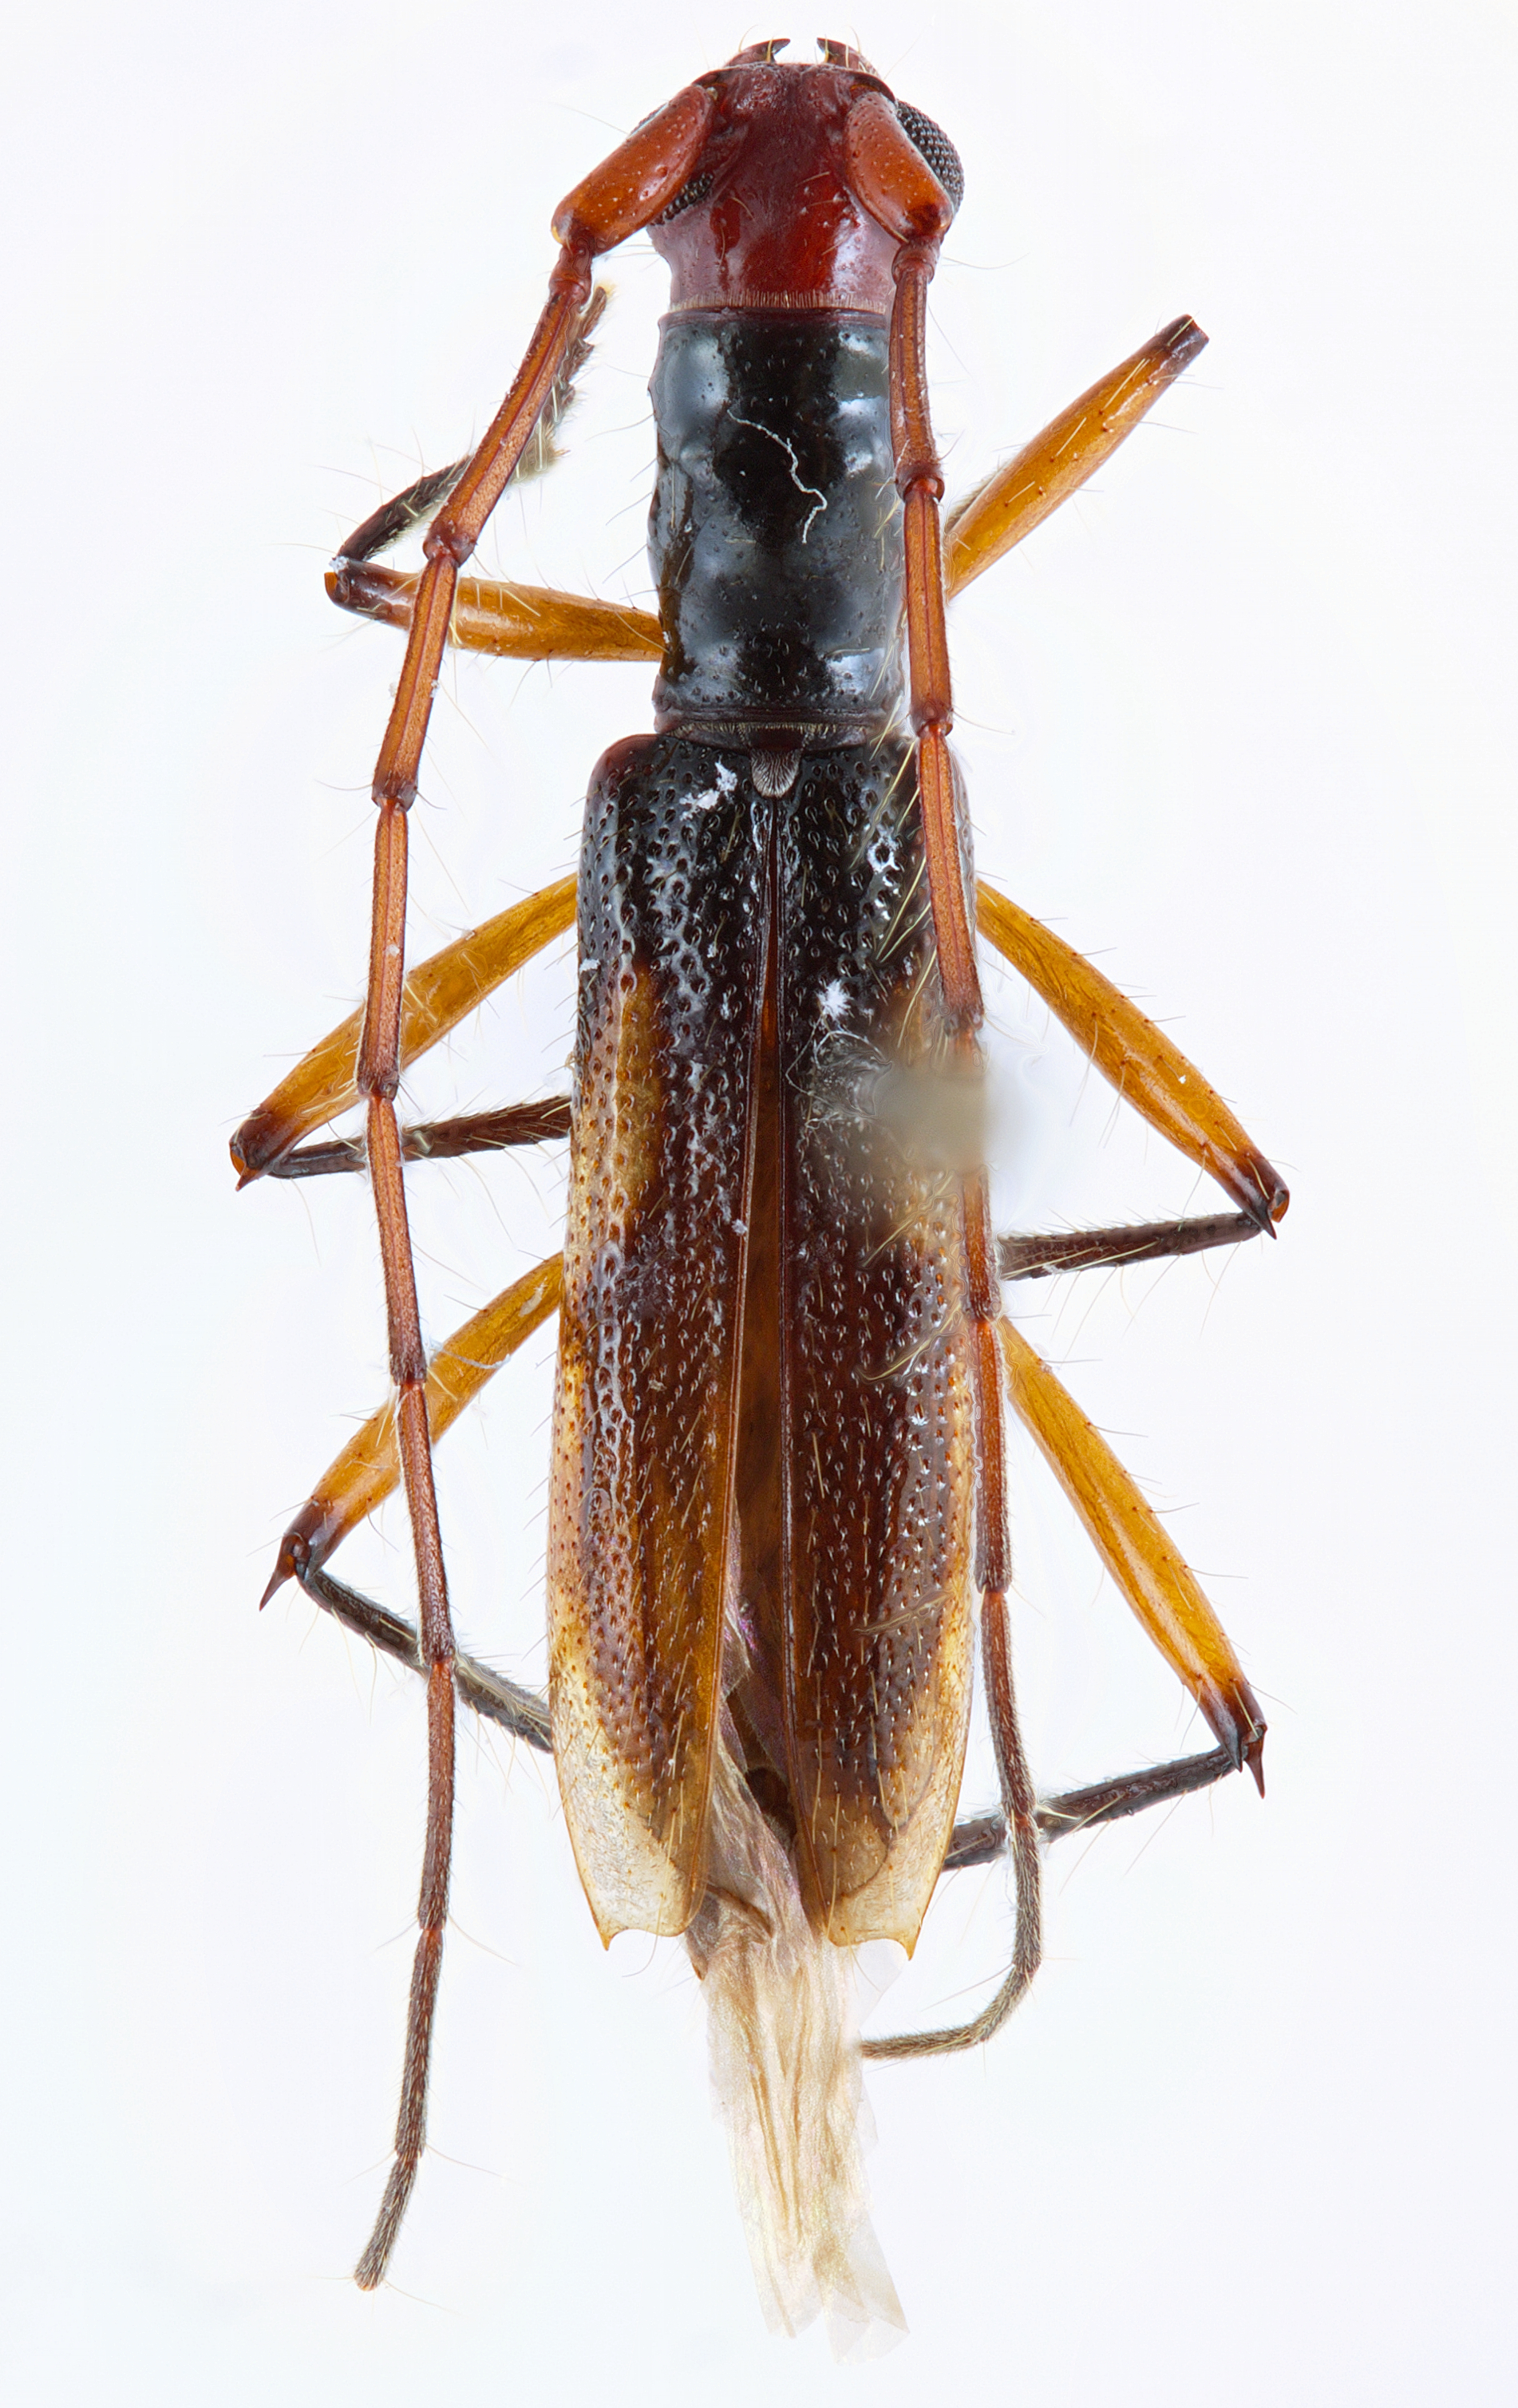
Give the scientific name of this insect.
Pronoplon rubriceps
